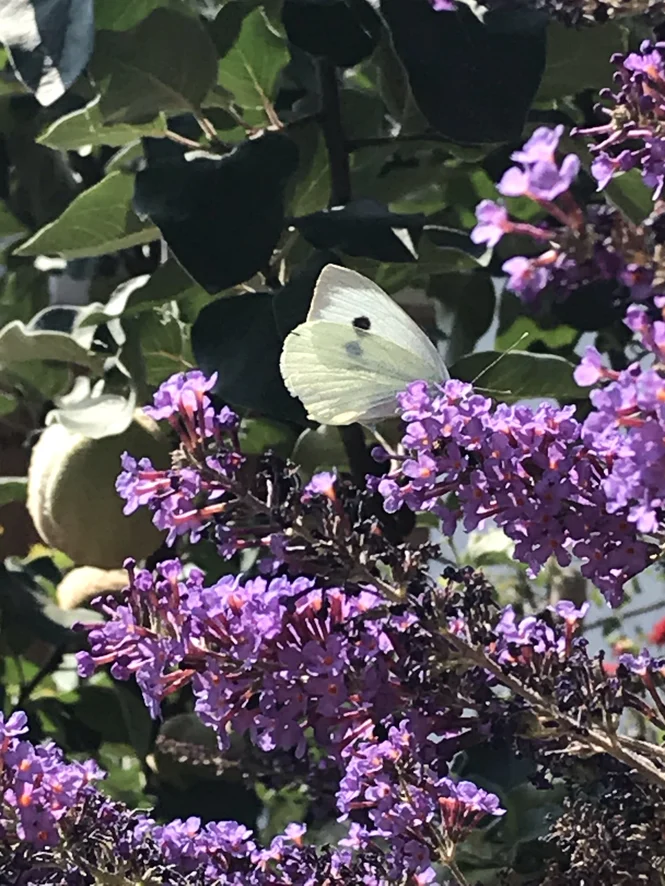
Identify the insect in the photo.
Pieris brassicae
